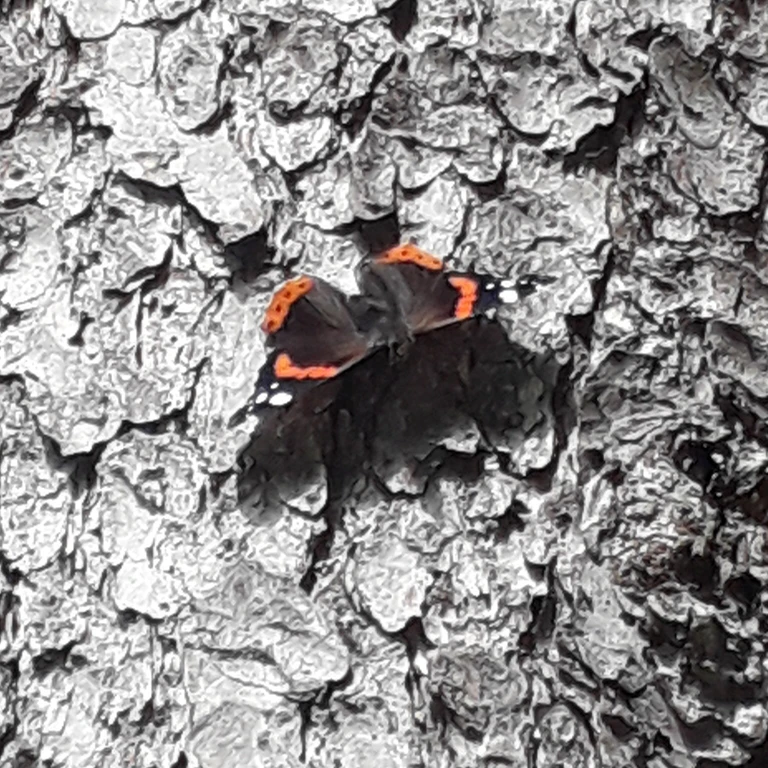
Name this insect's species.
Vanessa atalanta
